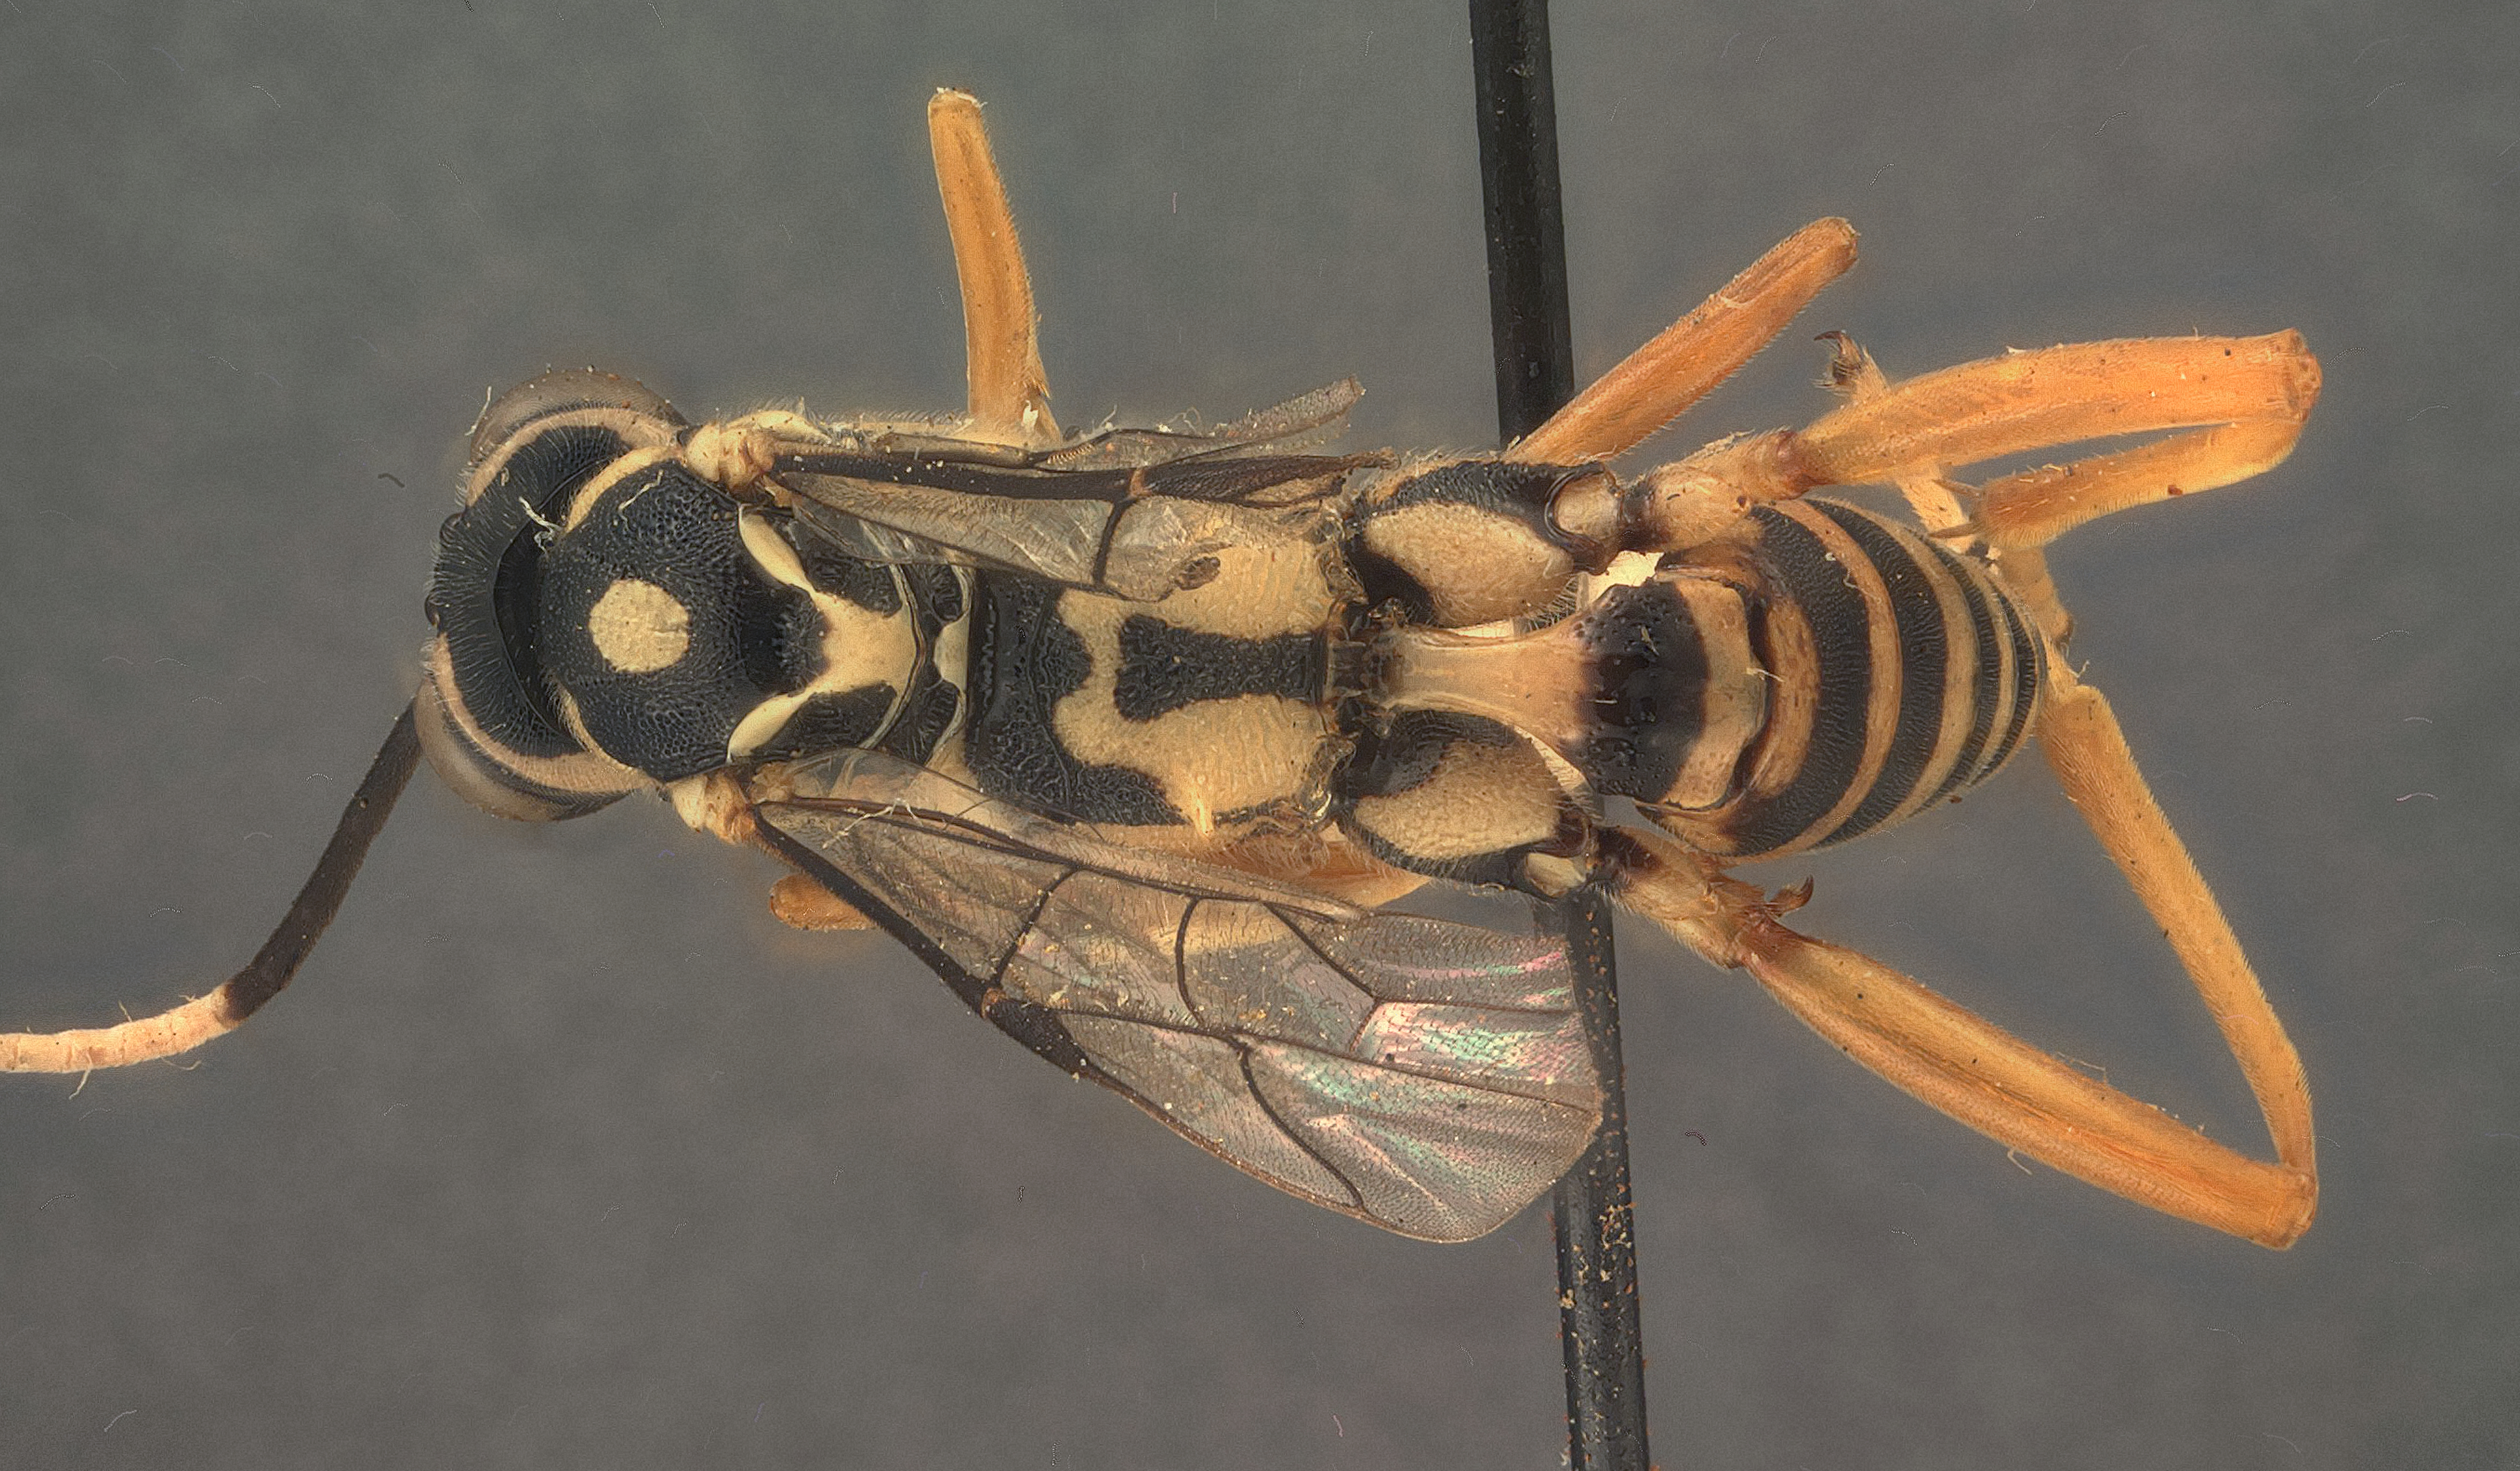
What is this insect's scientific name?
Cryptanura septentrionalis
